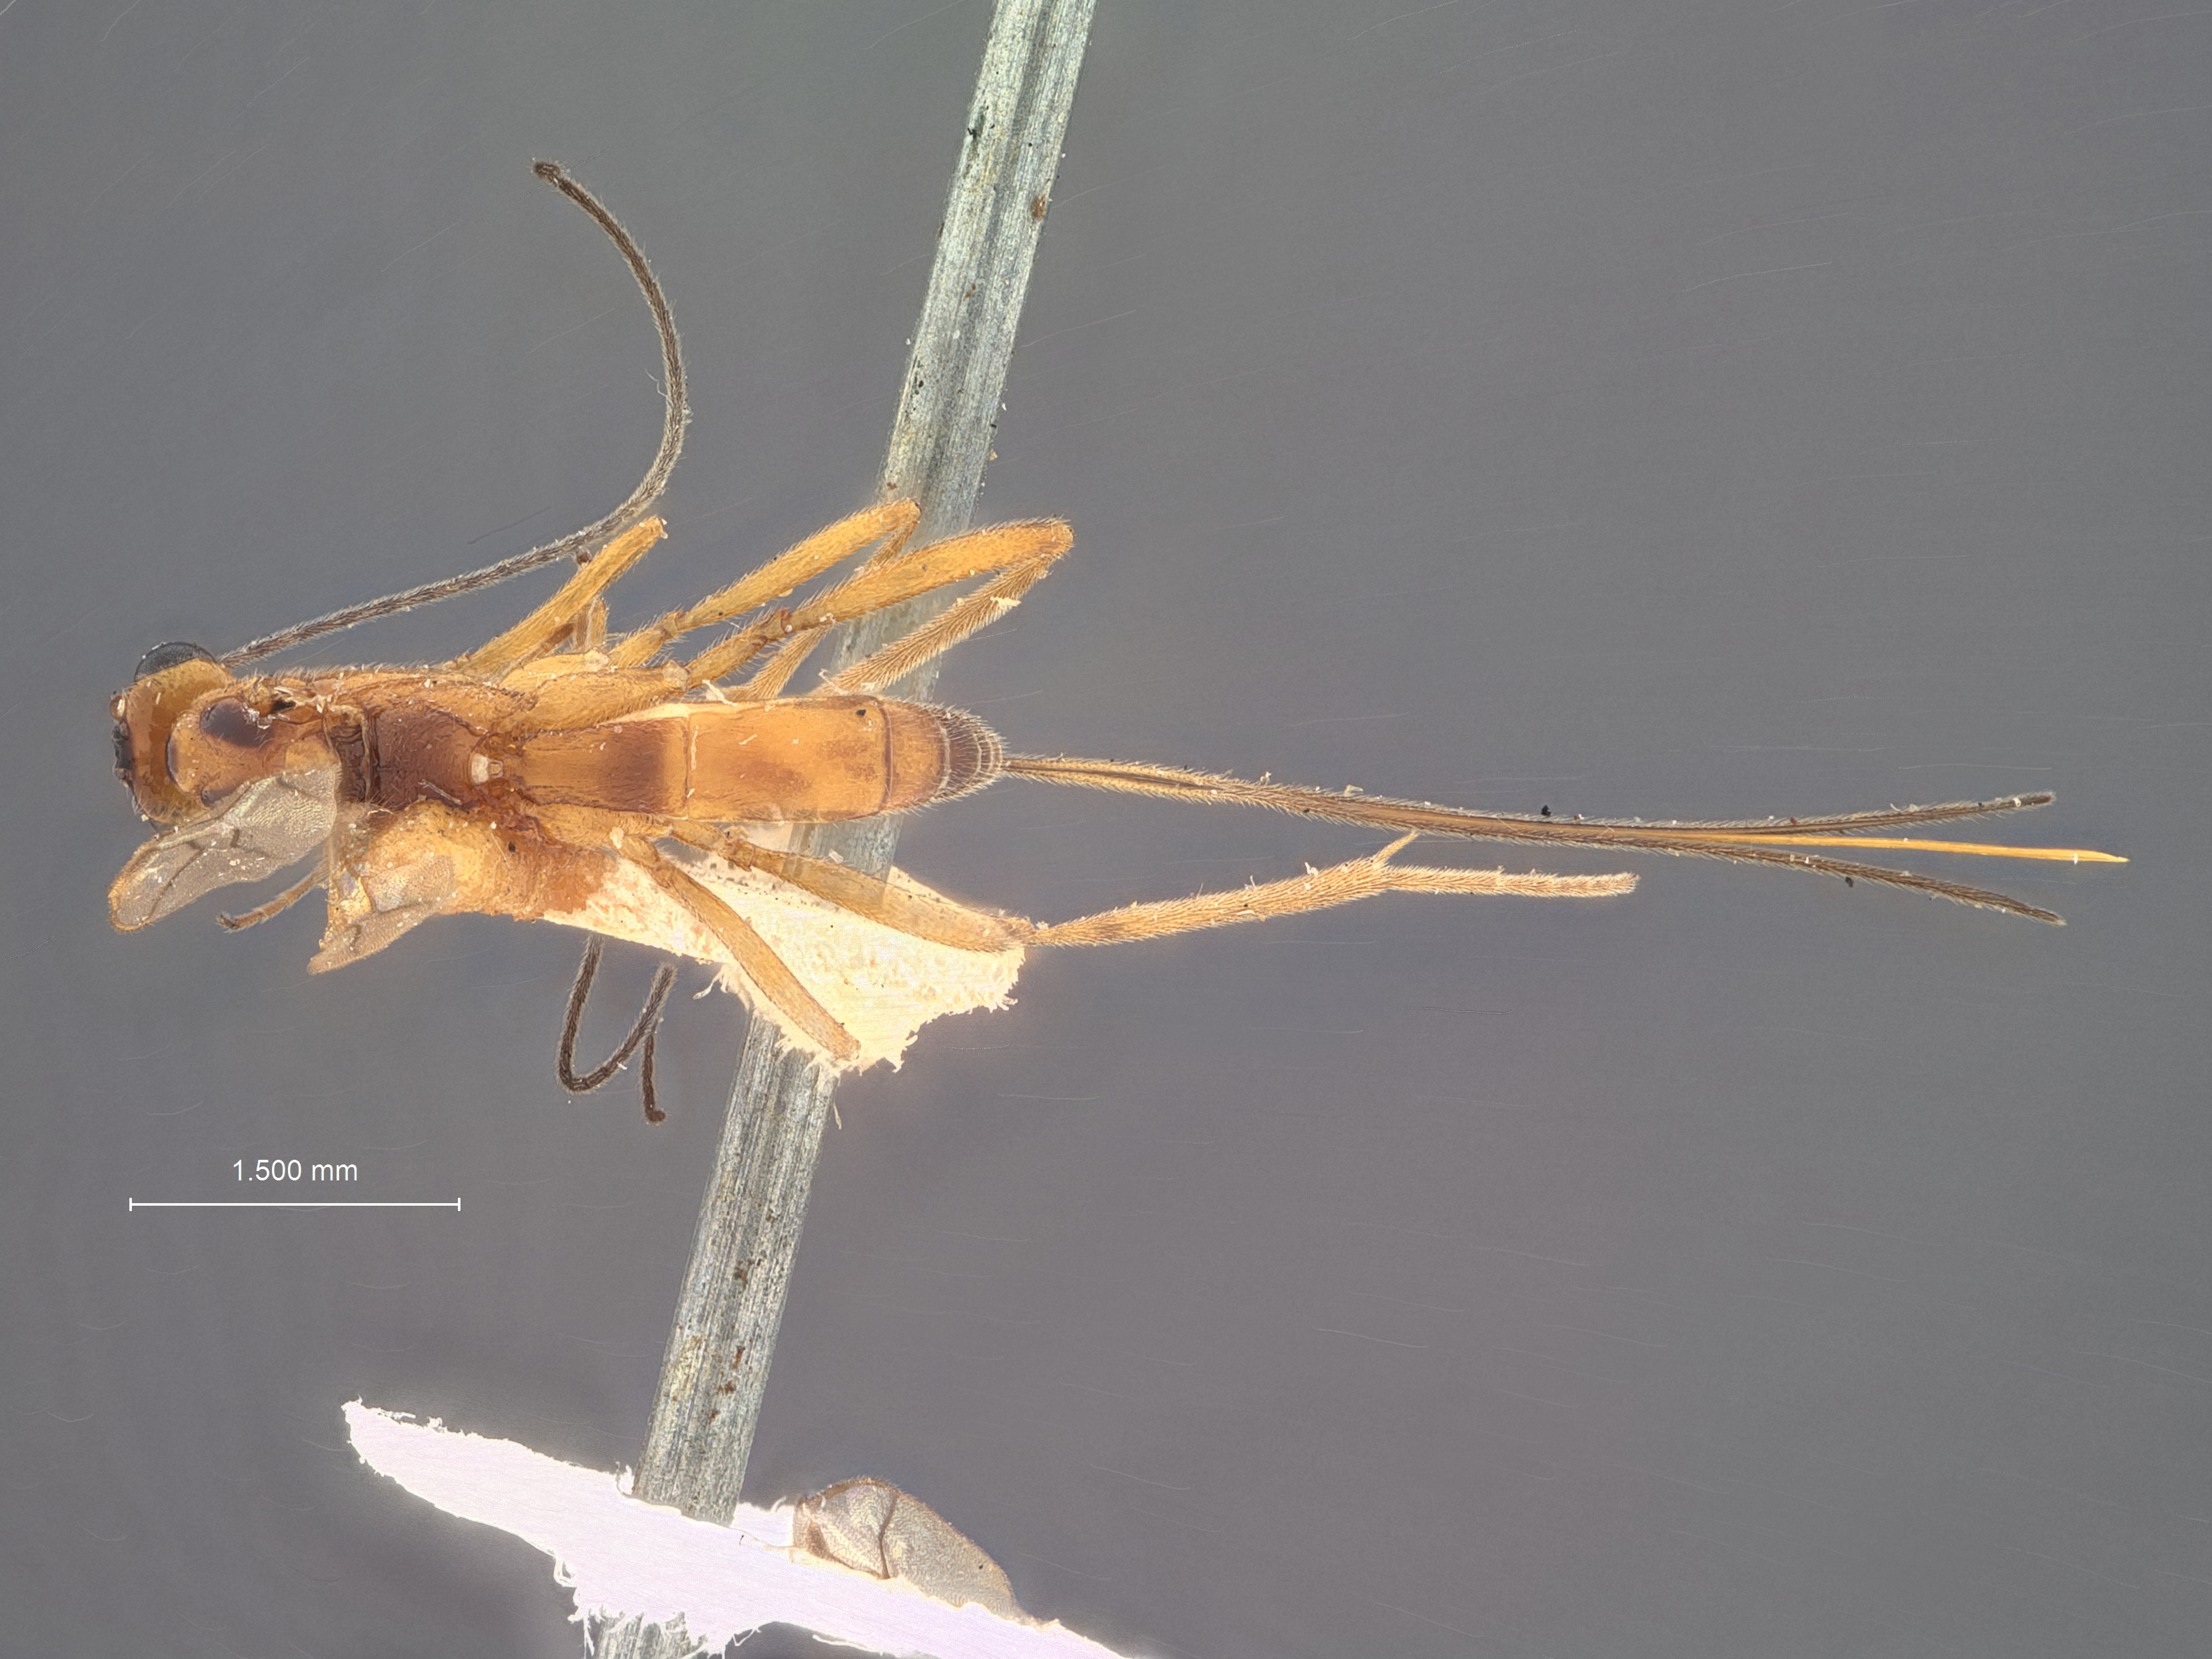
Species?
Macrocentrus nigripectus
